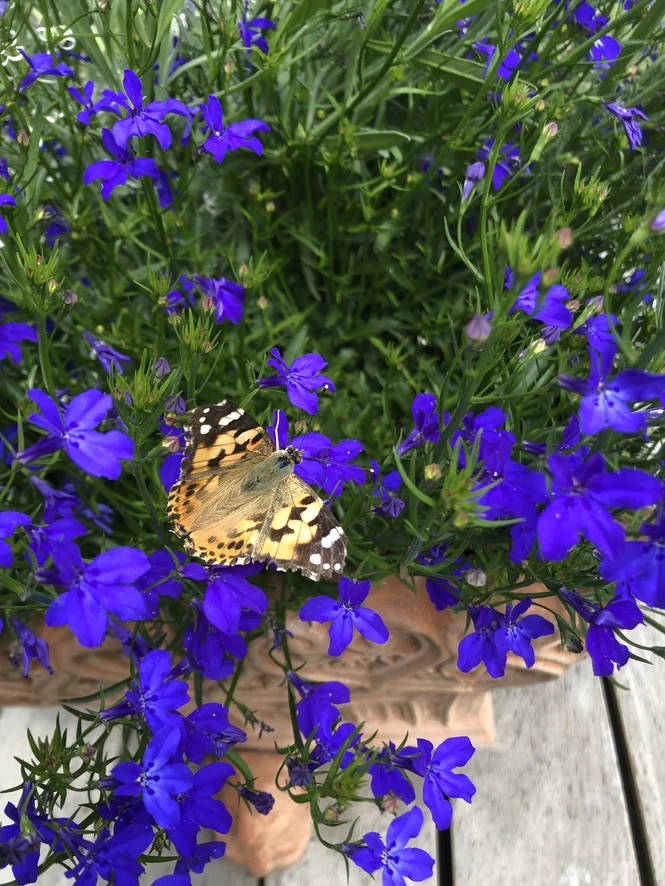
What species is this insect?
Vanessa cardui
